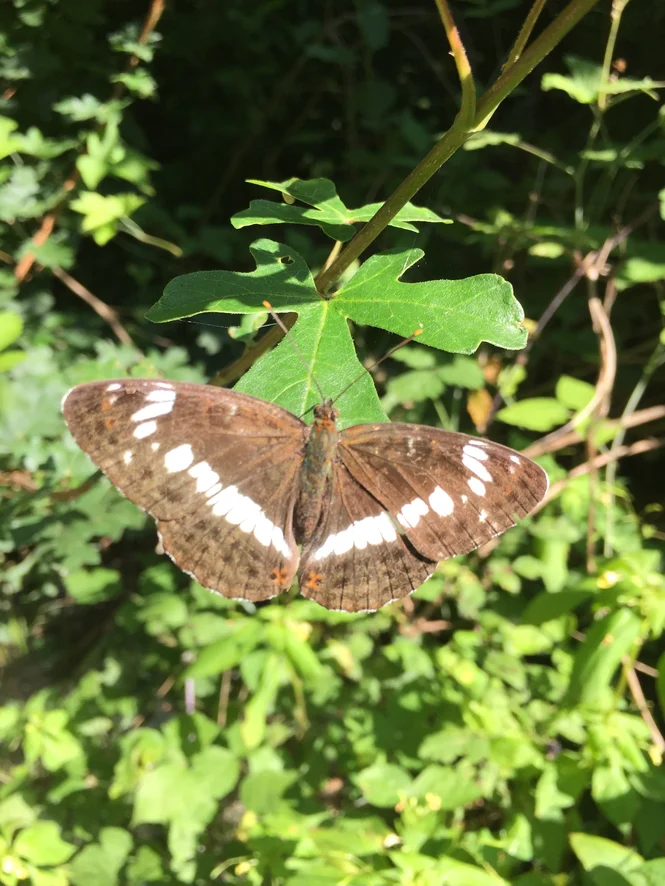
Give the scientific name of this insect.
Limenitis camilla (also Ladoga camilla)
